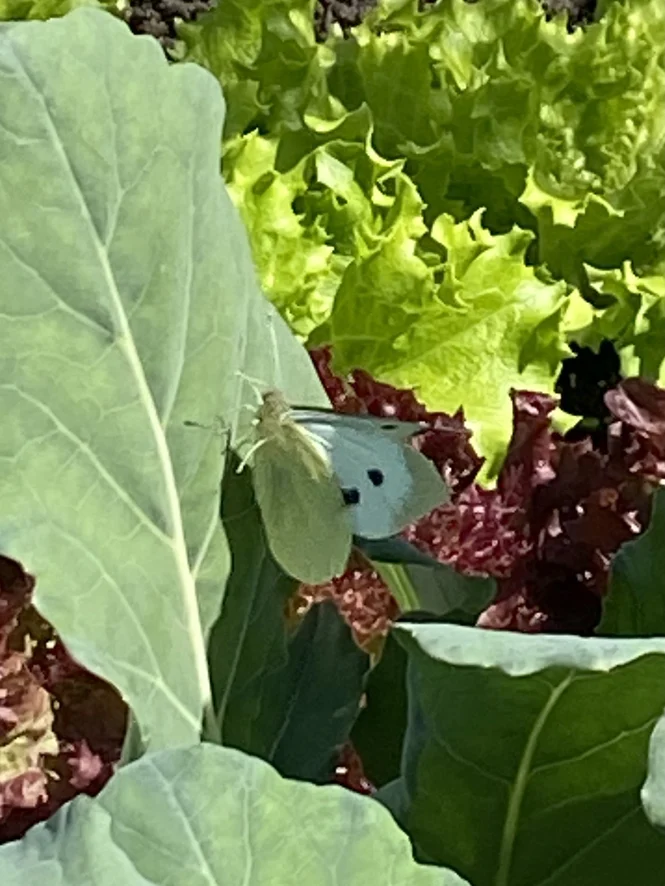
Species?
Pieris brassicae
